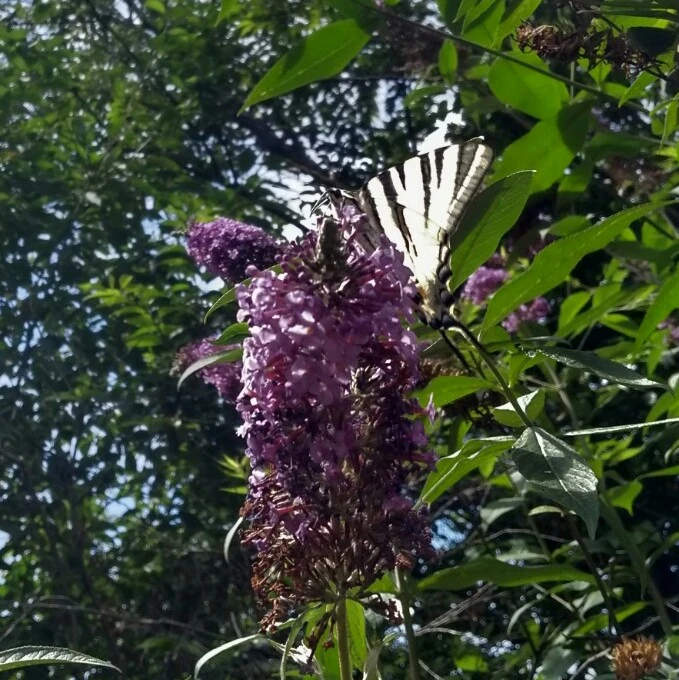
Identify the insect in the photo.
Iphiclides podalirius
